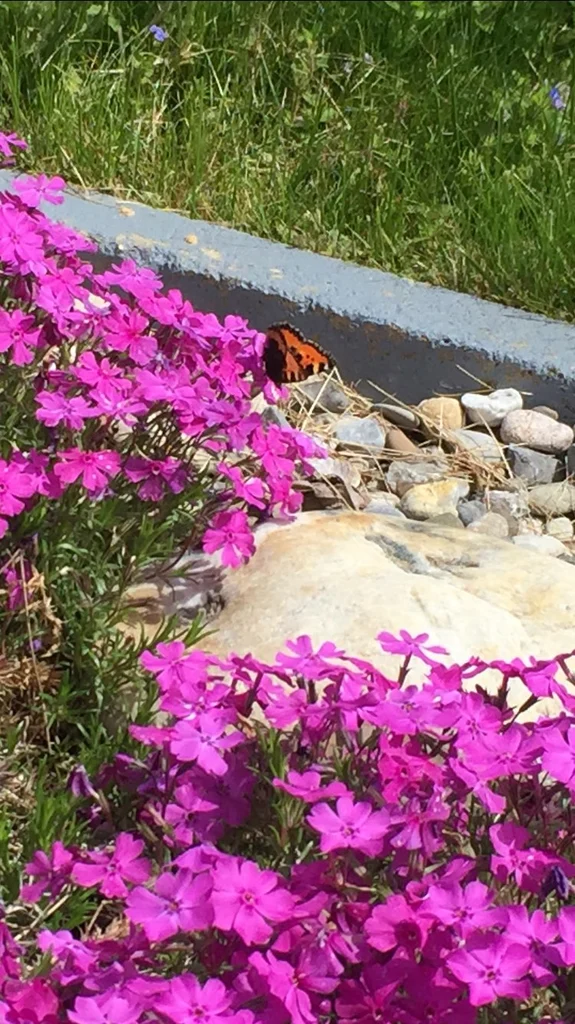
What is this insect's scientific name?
Aglais urticae
